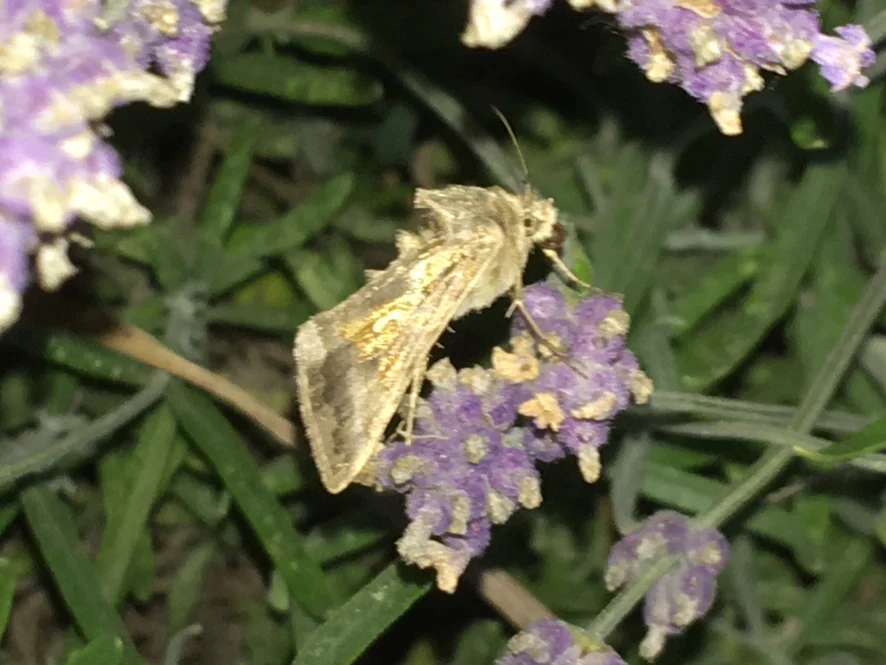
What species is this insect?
Autographa gamma
